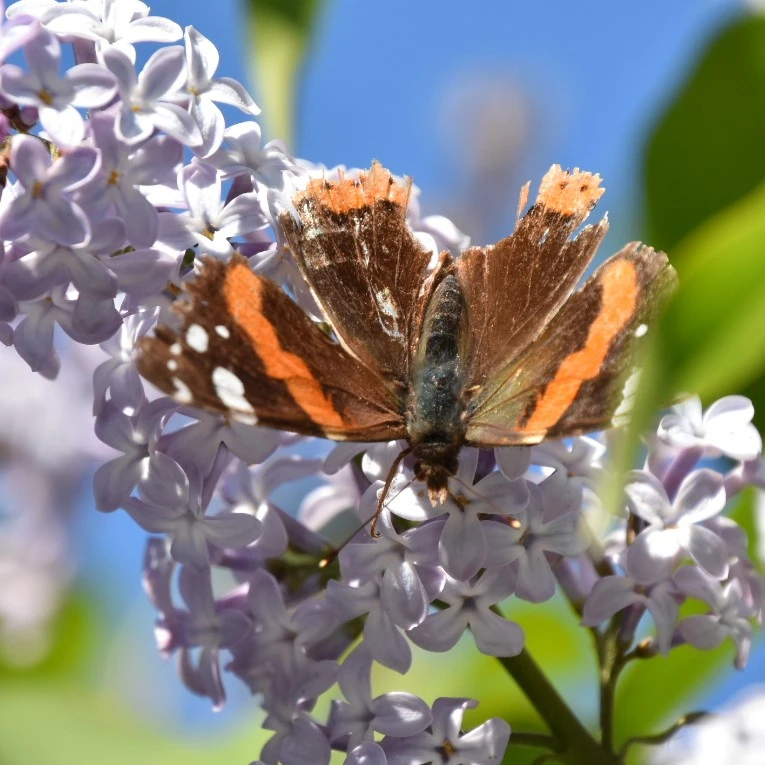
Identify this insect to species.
Vanessa atalanta
